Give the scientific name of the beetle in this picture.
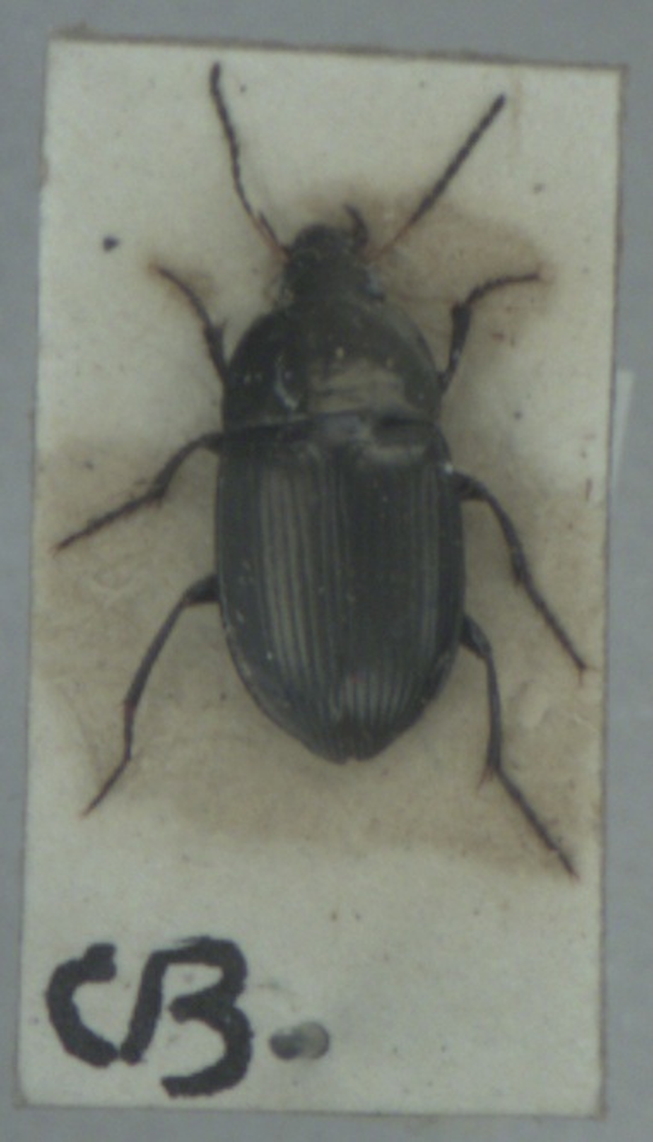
Amara ovata
